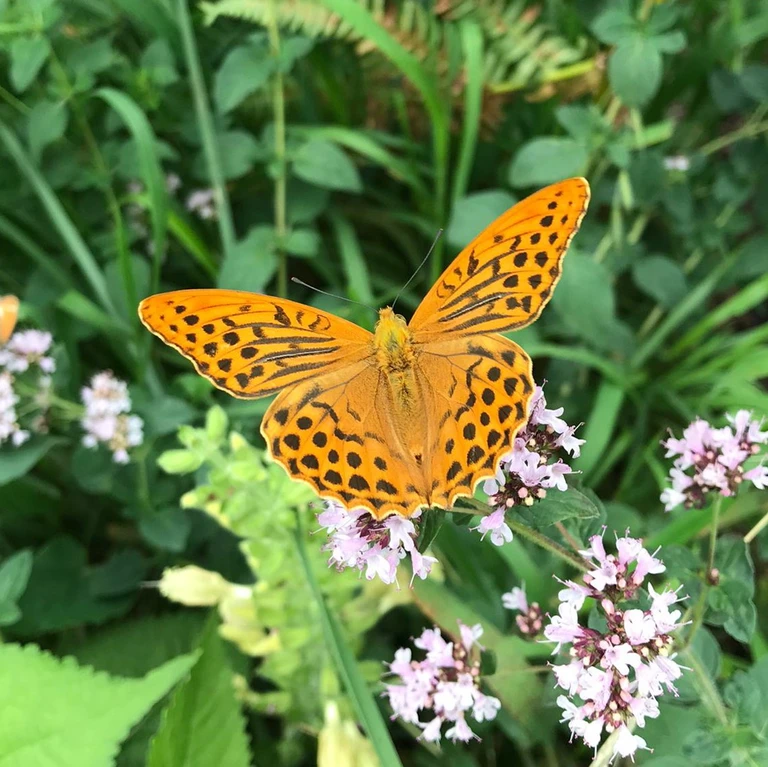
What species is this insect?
Argynnis paphia
